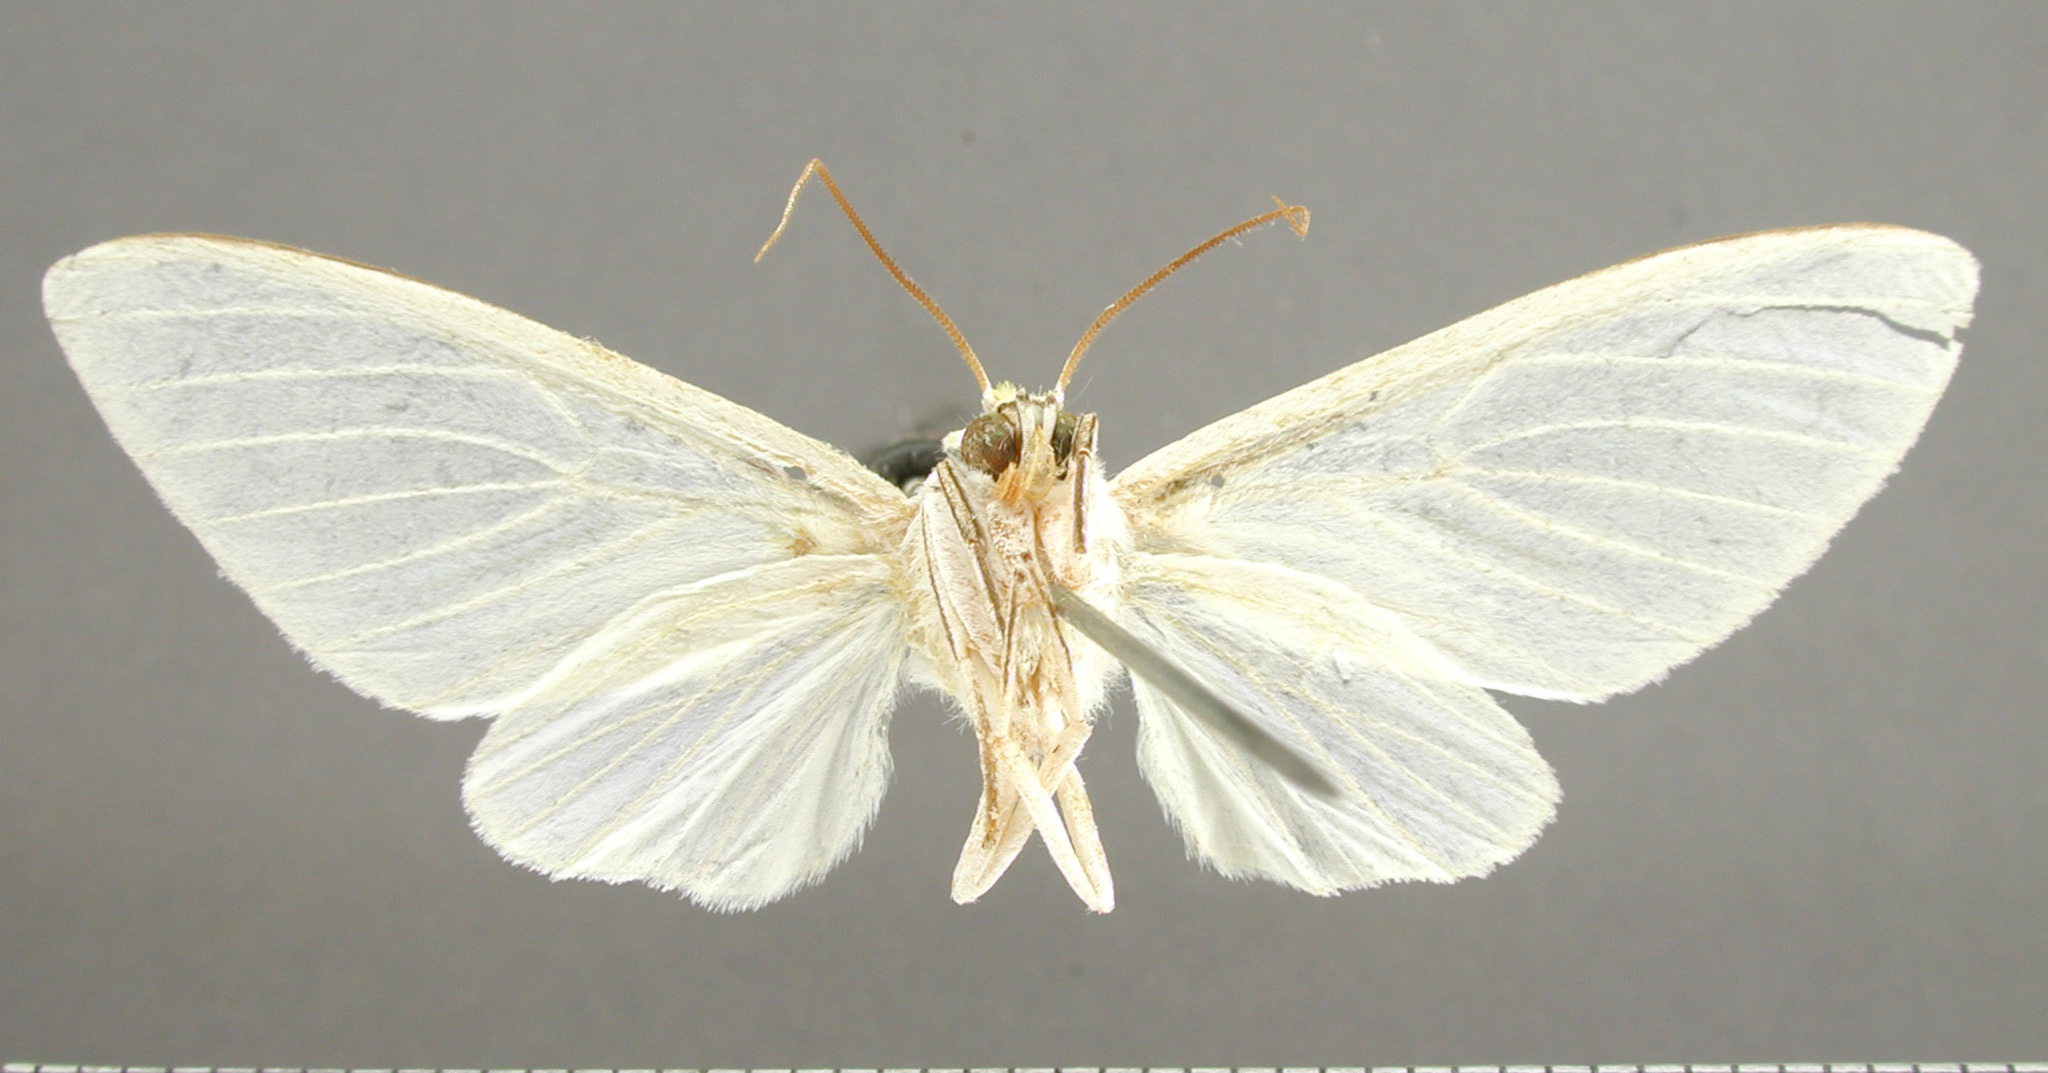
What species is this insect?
Eupseudosoma aberrans
